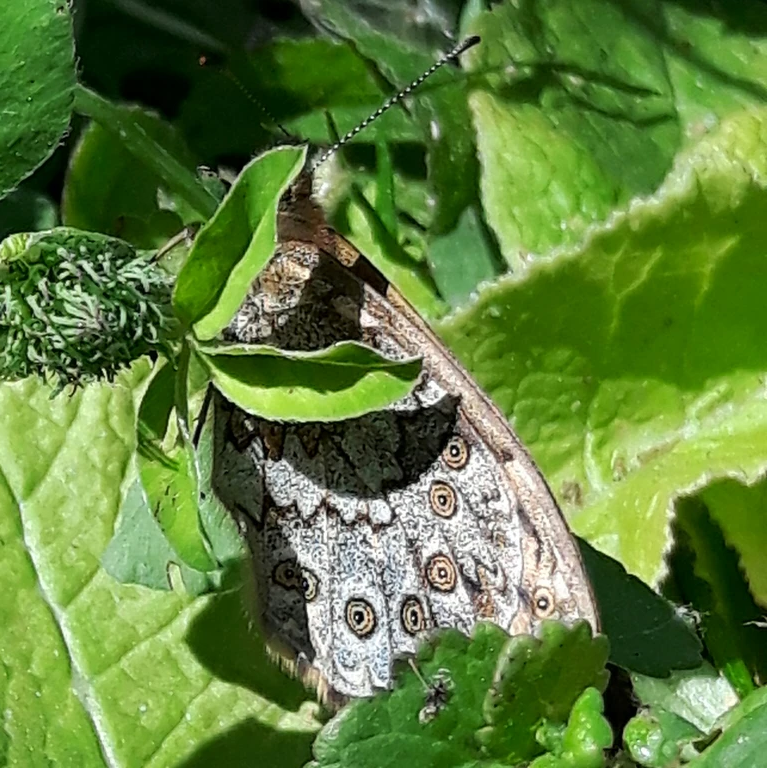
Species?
Lasiommata megera (also Pararge megera)
